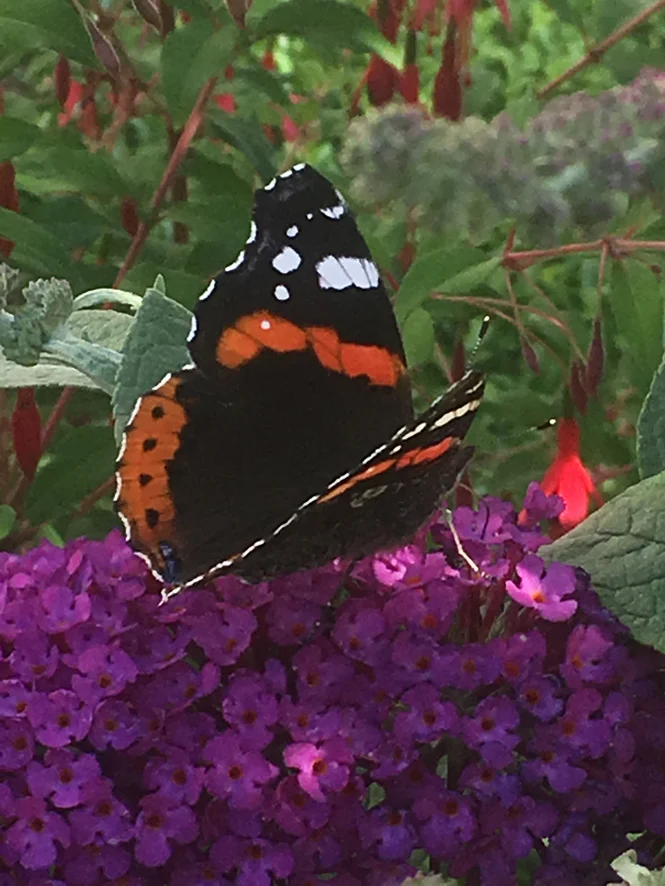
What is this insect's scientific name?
Vanessa atalanta
